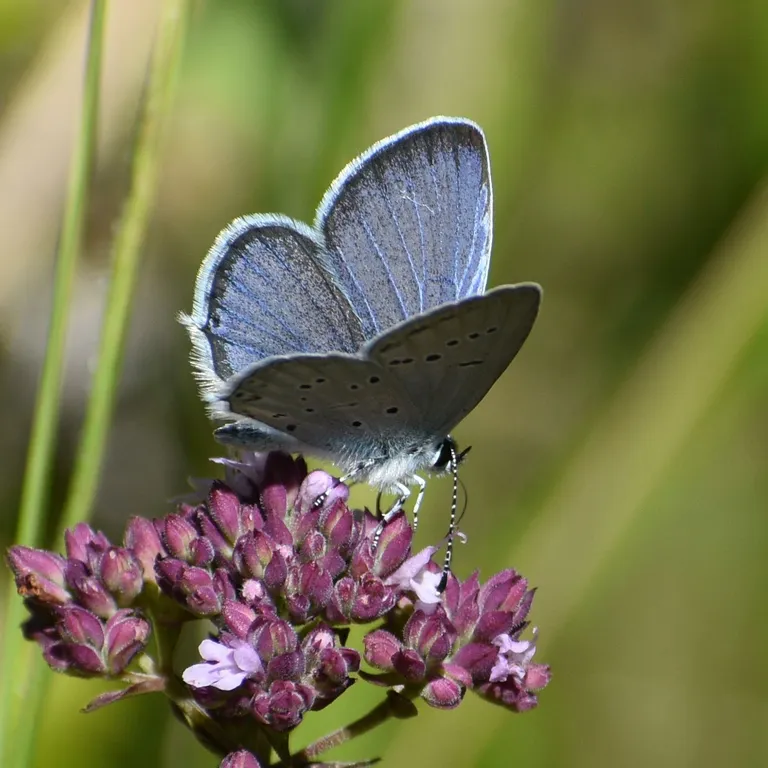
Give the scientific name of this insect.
Cupido decolorata (also Elkalyce decolorata)
